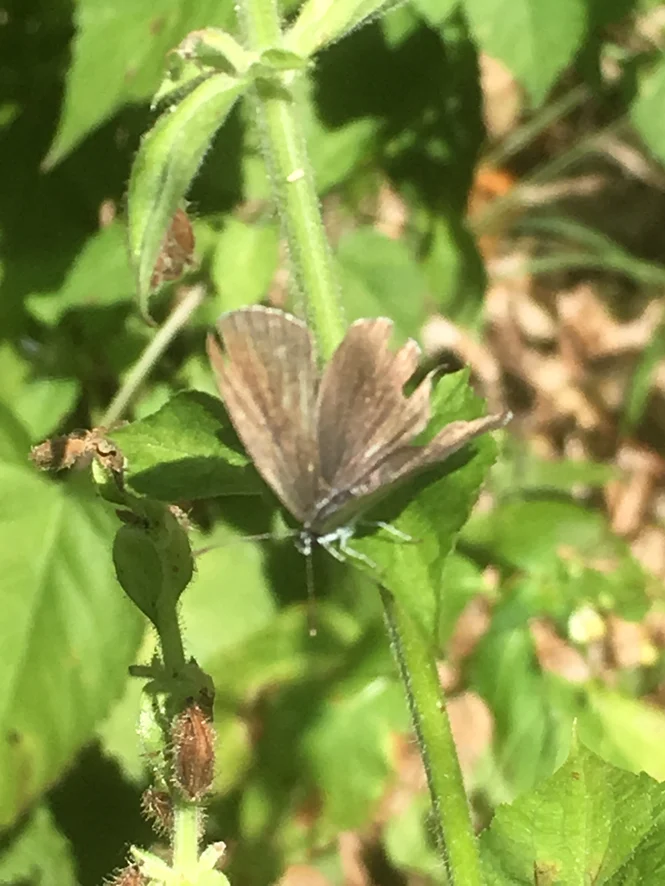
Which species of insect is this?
Cupido argiades (also Elkalyce argiades)
